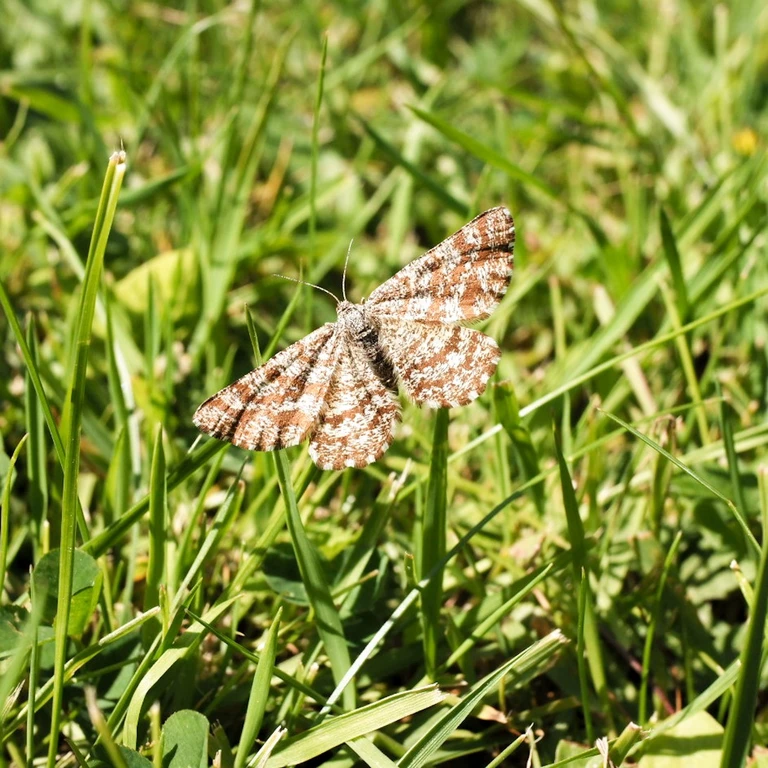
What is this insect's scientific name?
Ematurga atomaria
